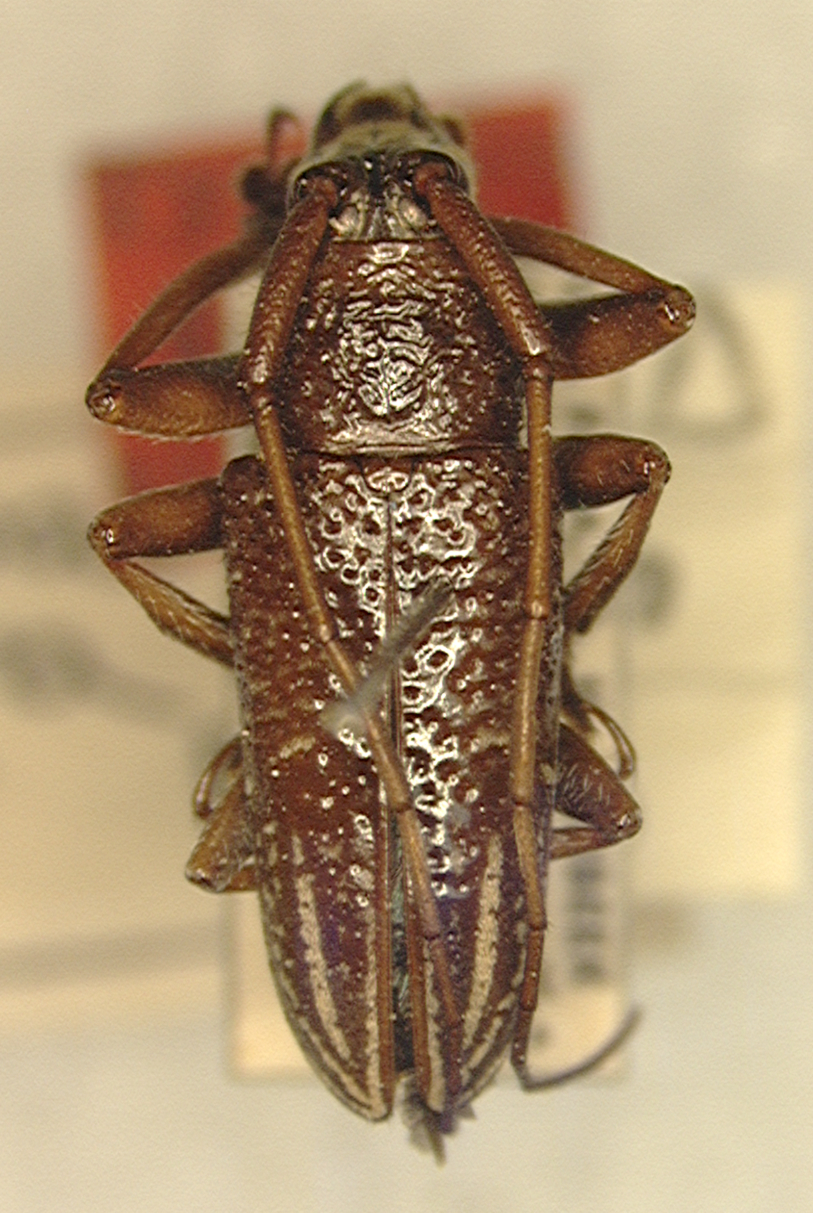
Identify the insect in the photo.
Atossa vittata
